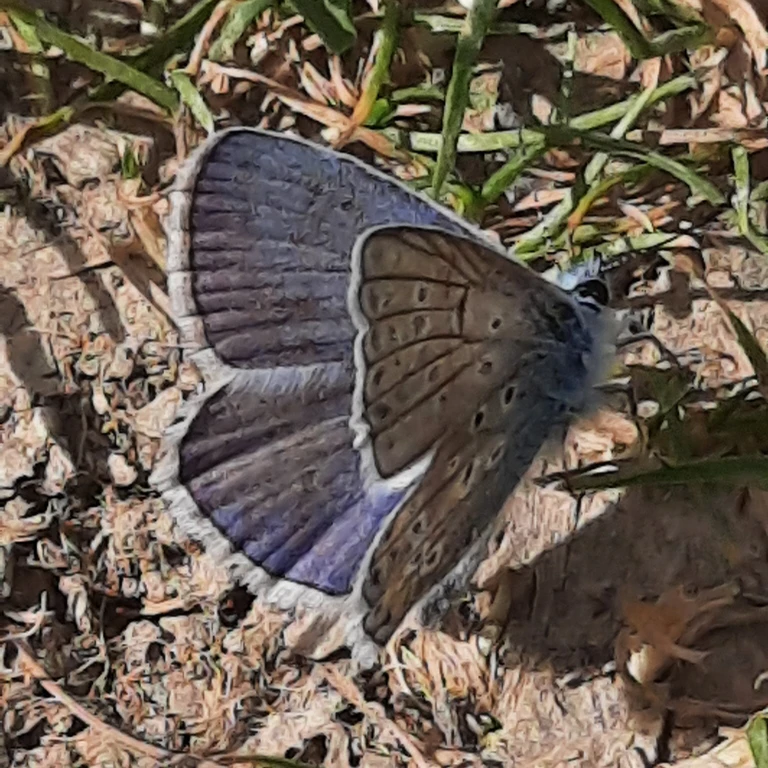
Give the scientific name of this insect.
Polyommatus icarus
